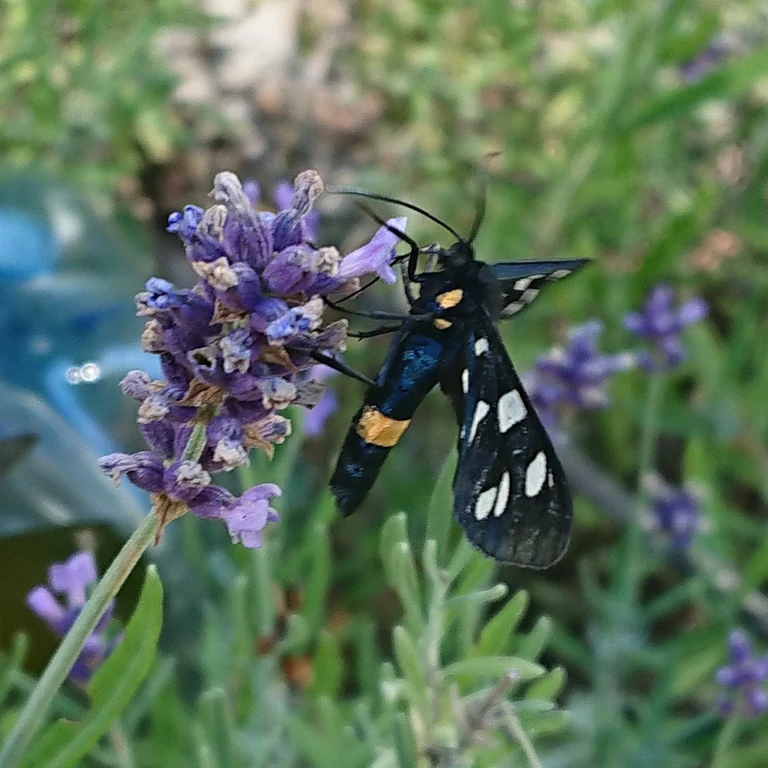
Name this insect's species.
Amata phegea
